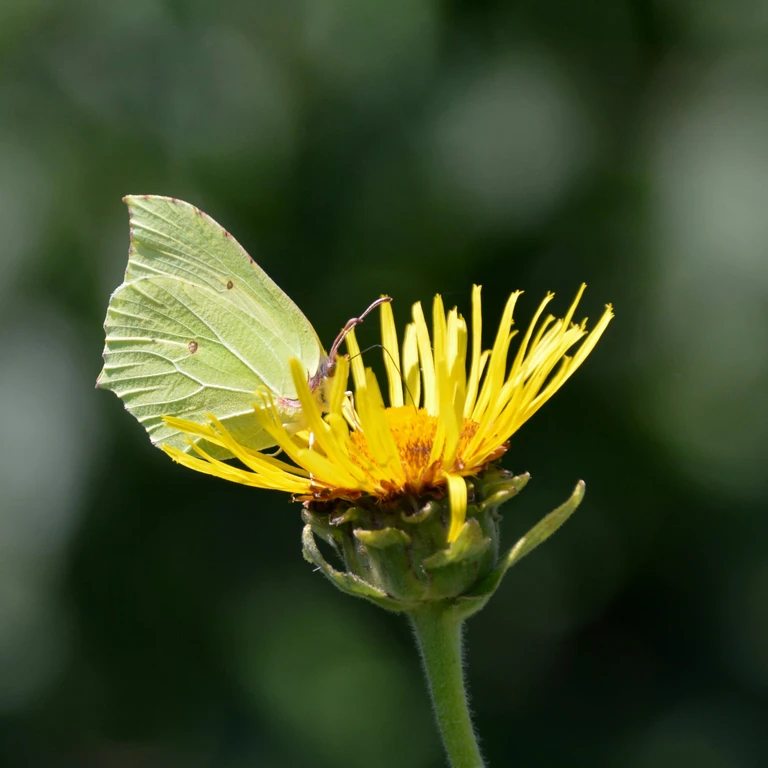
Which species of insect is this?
Gonepteryx rhamni
